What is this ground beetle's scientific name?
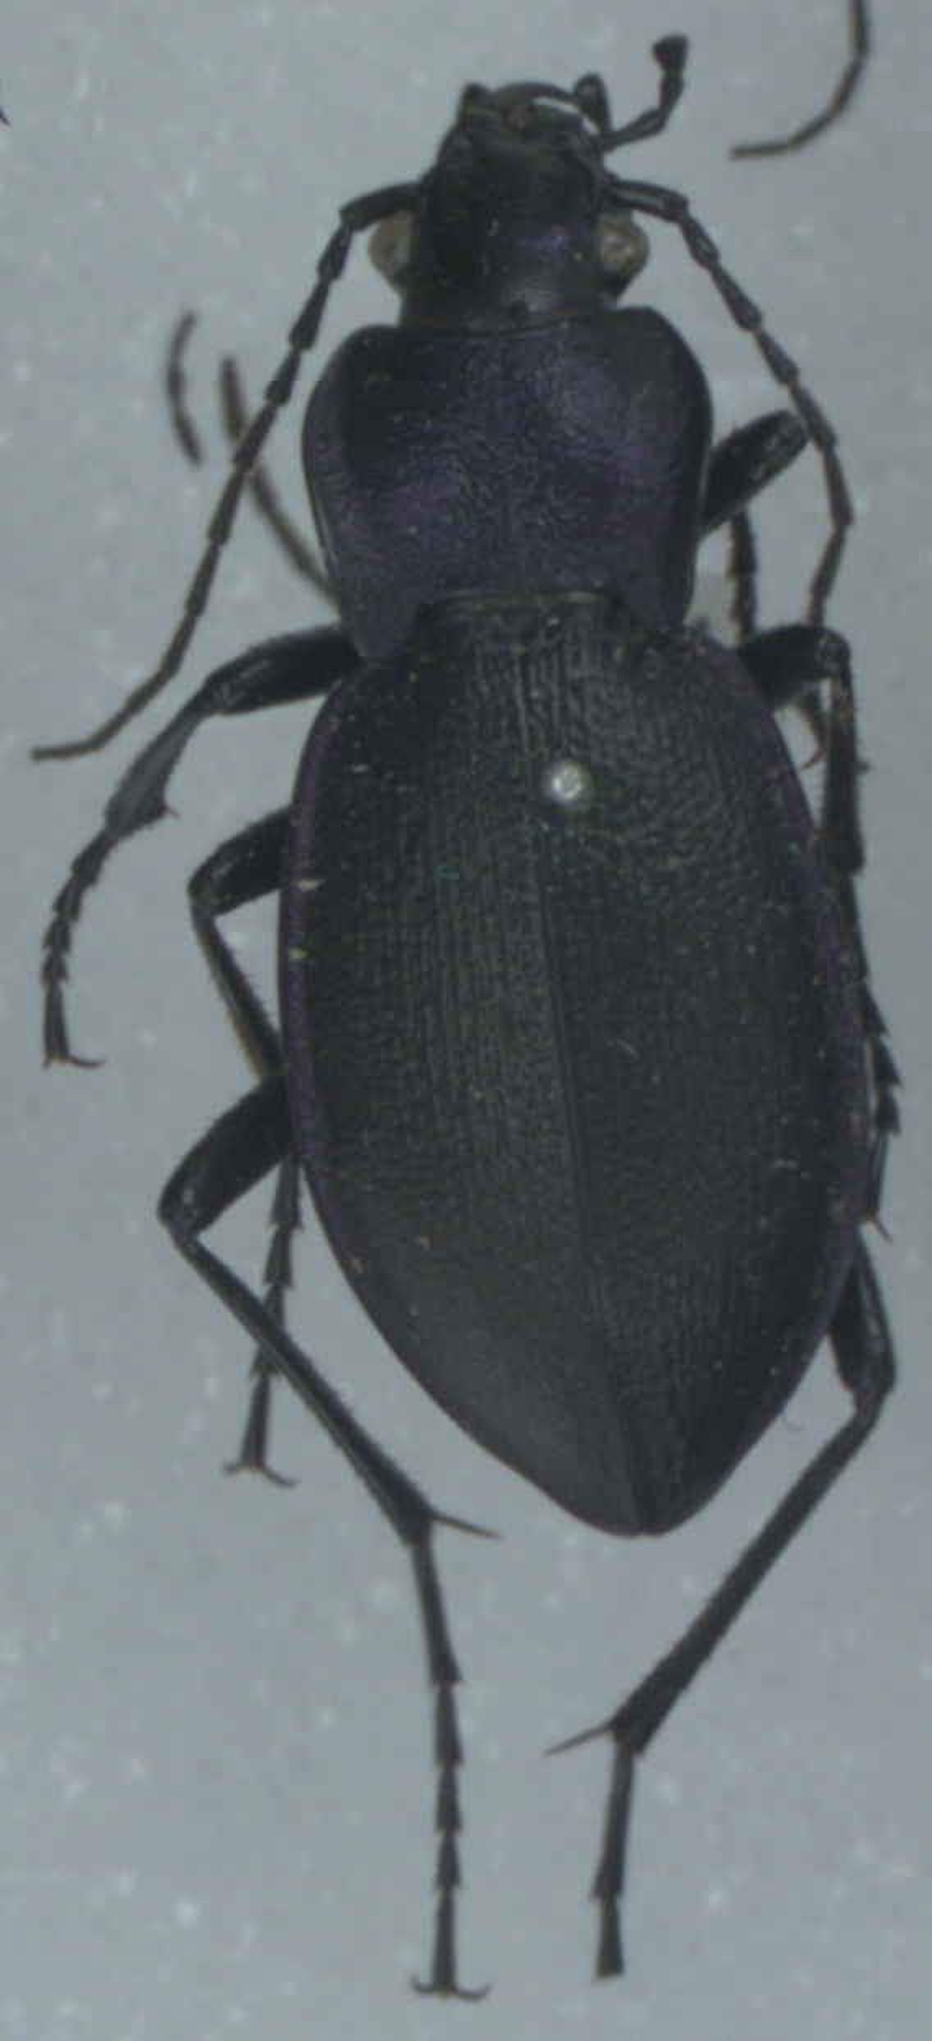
Carabus problematicus
